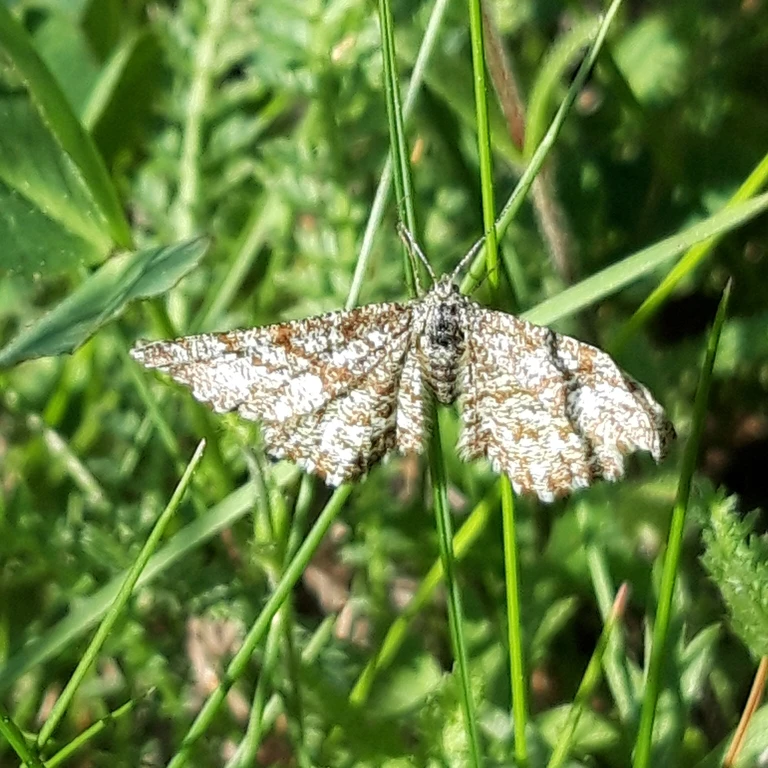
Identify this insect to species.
Ematurga atomaria
